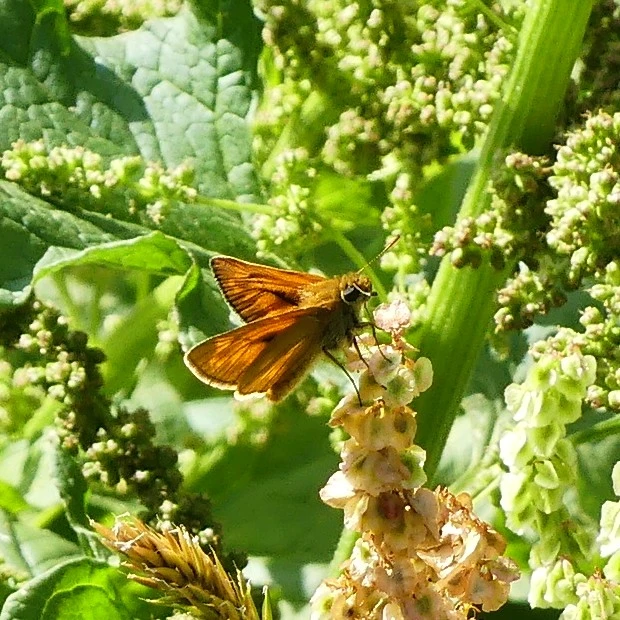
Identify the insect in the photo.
Ochlodes sylvanus (also Ochlodes venata)
